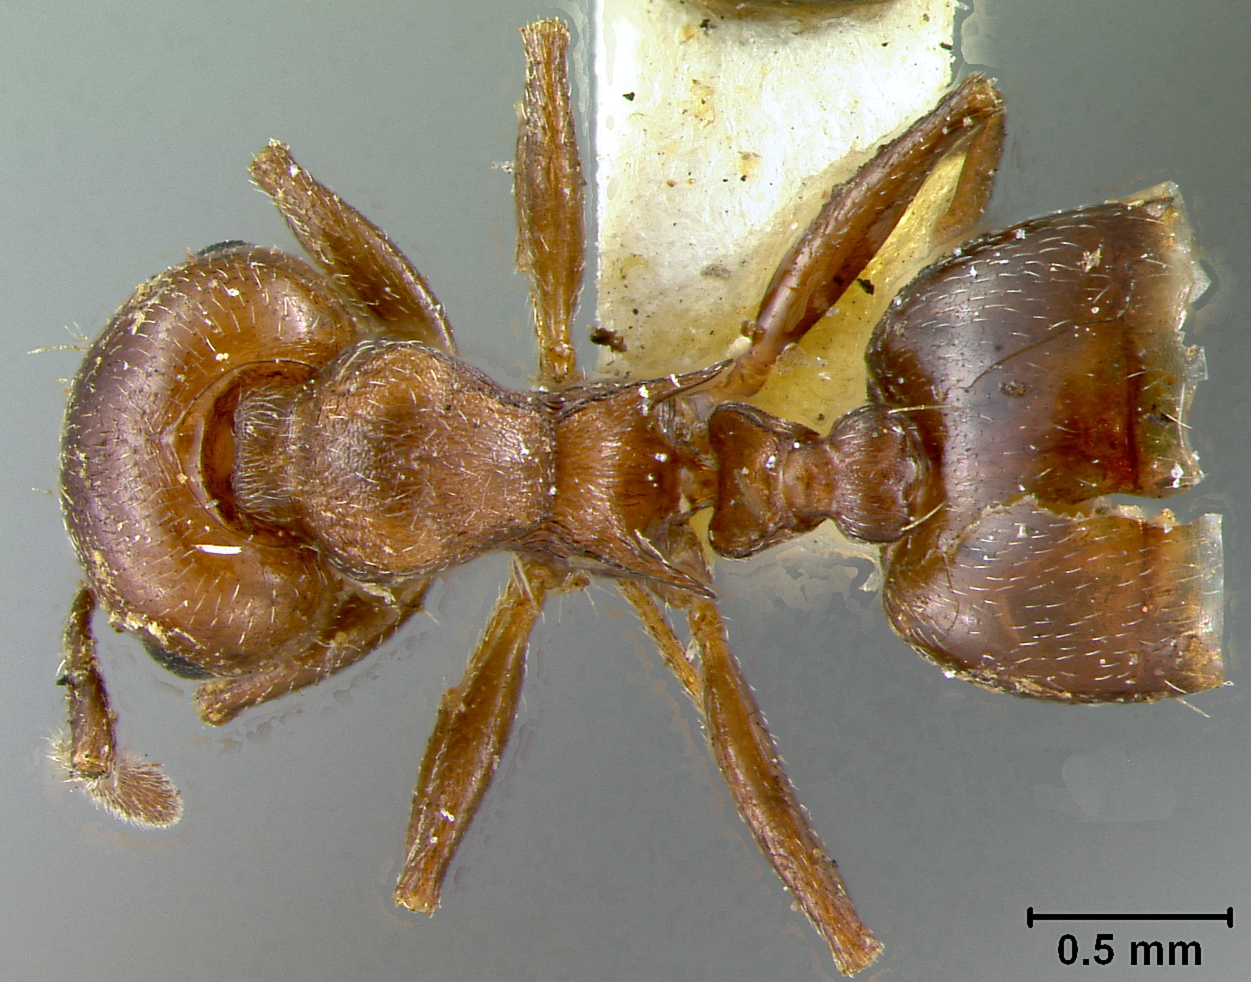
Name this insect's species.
Myrmica cerasi
